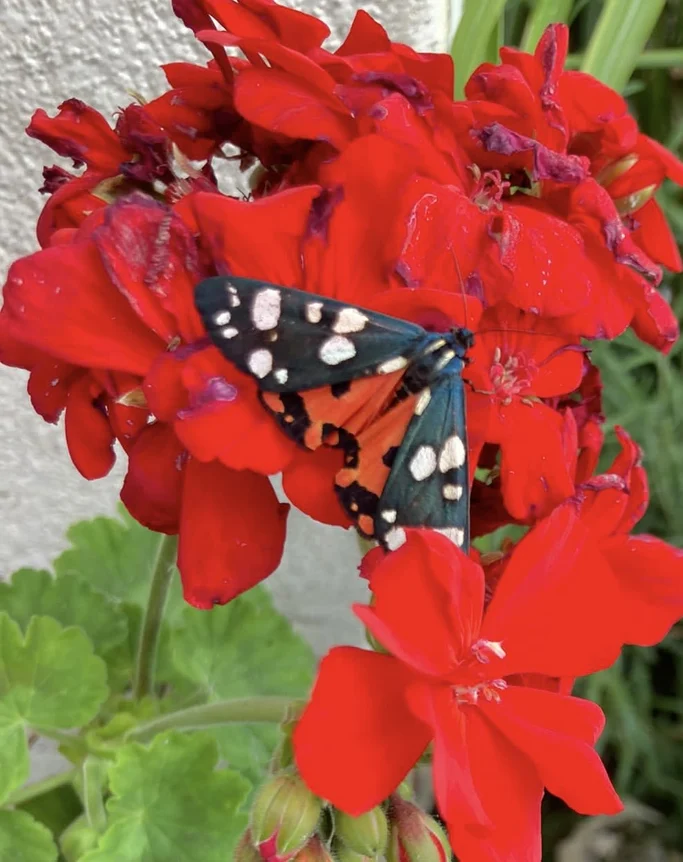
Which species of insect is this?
Callimorpha dominula
